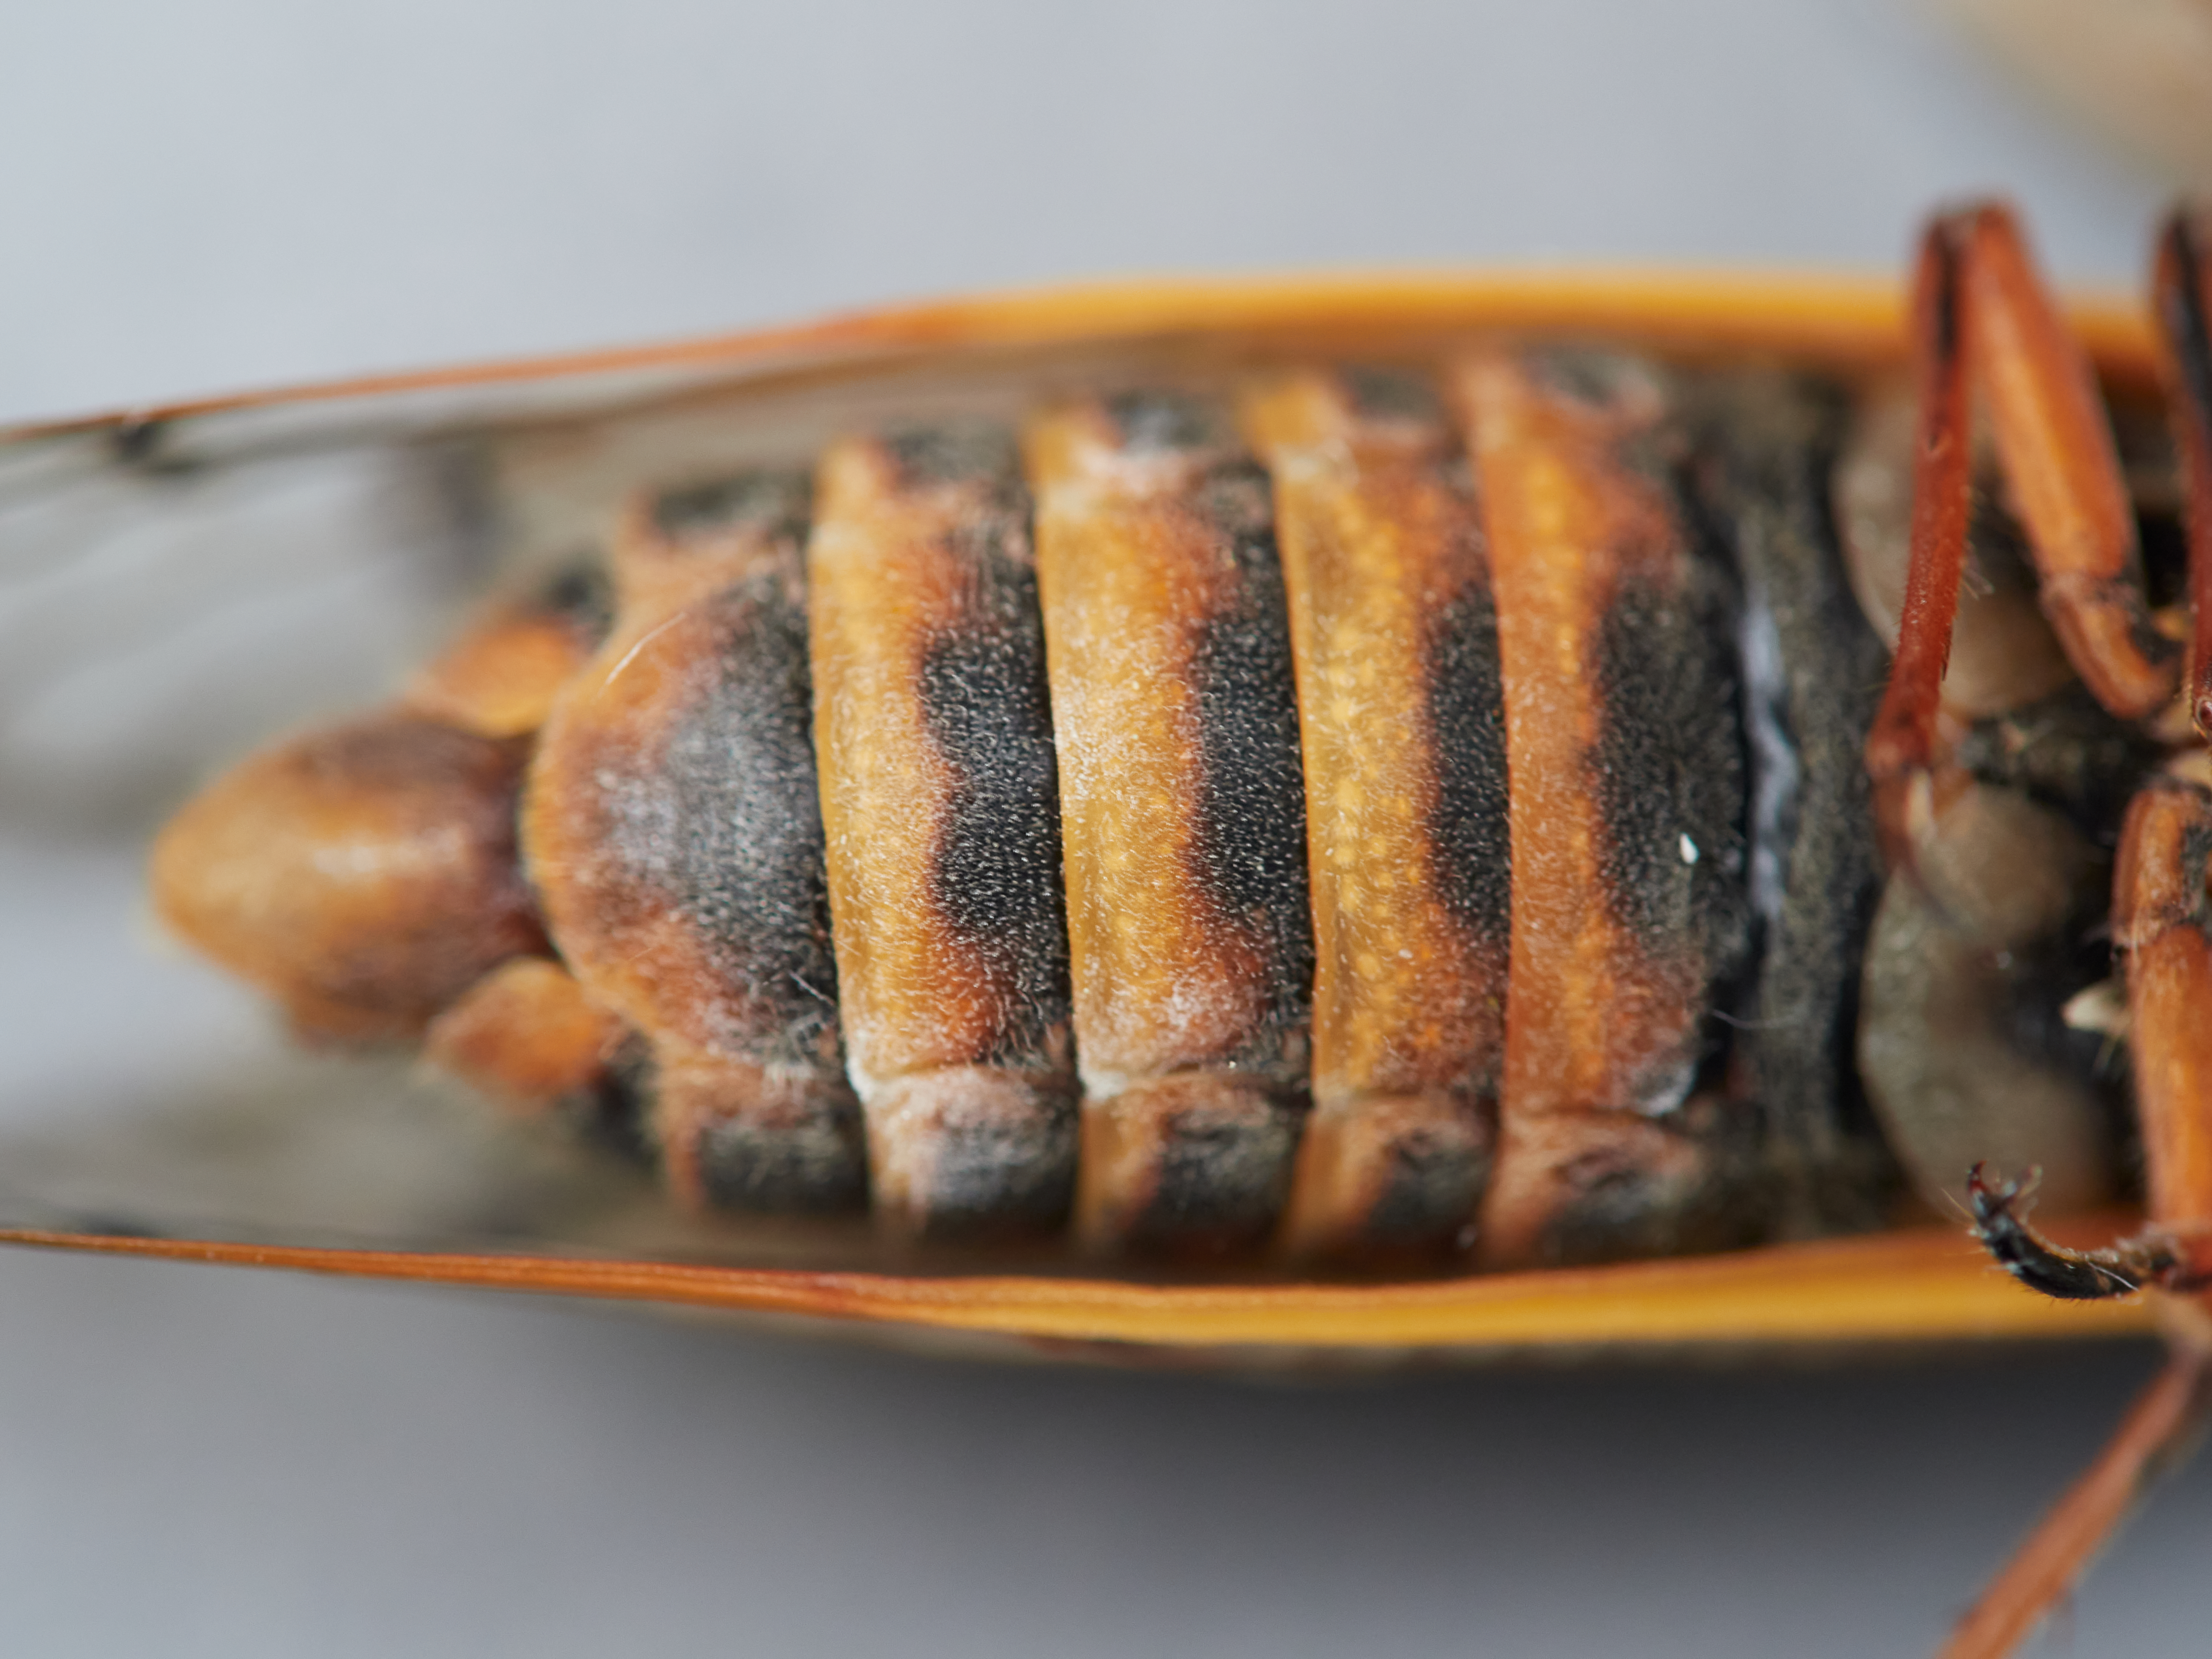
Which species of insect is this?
Magicicada septendecim
